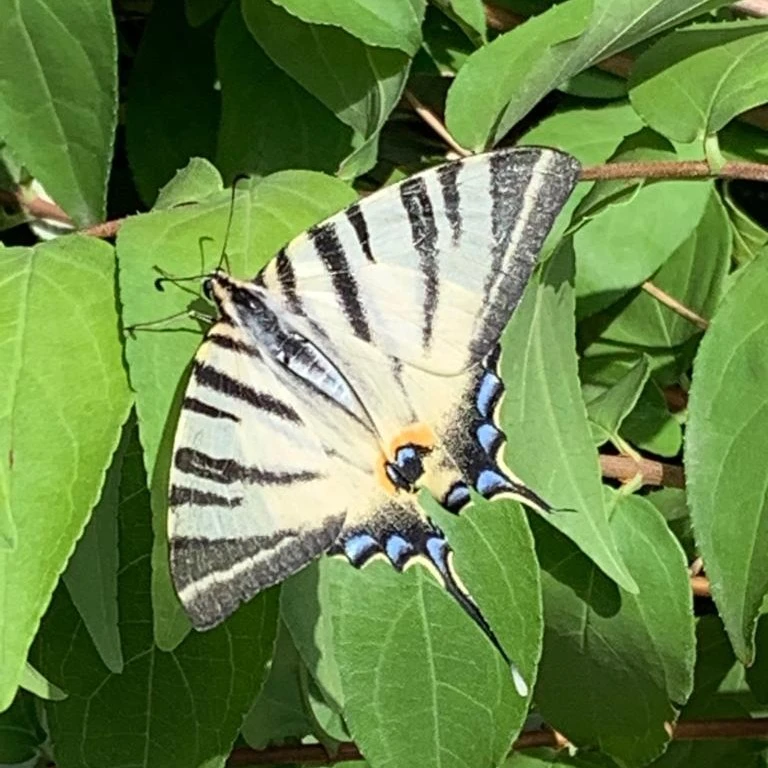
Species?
Iphiclides podalirius
